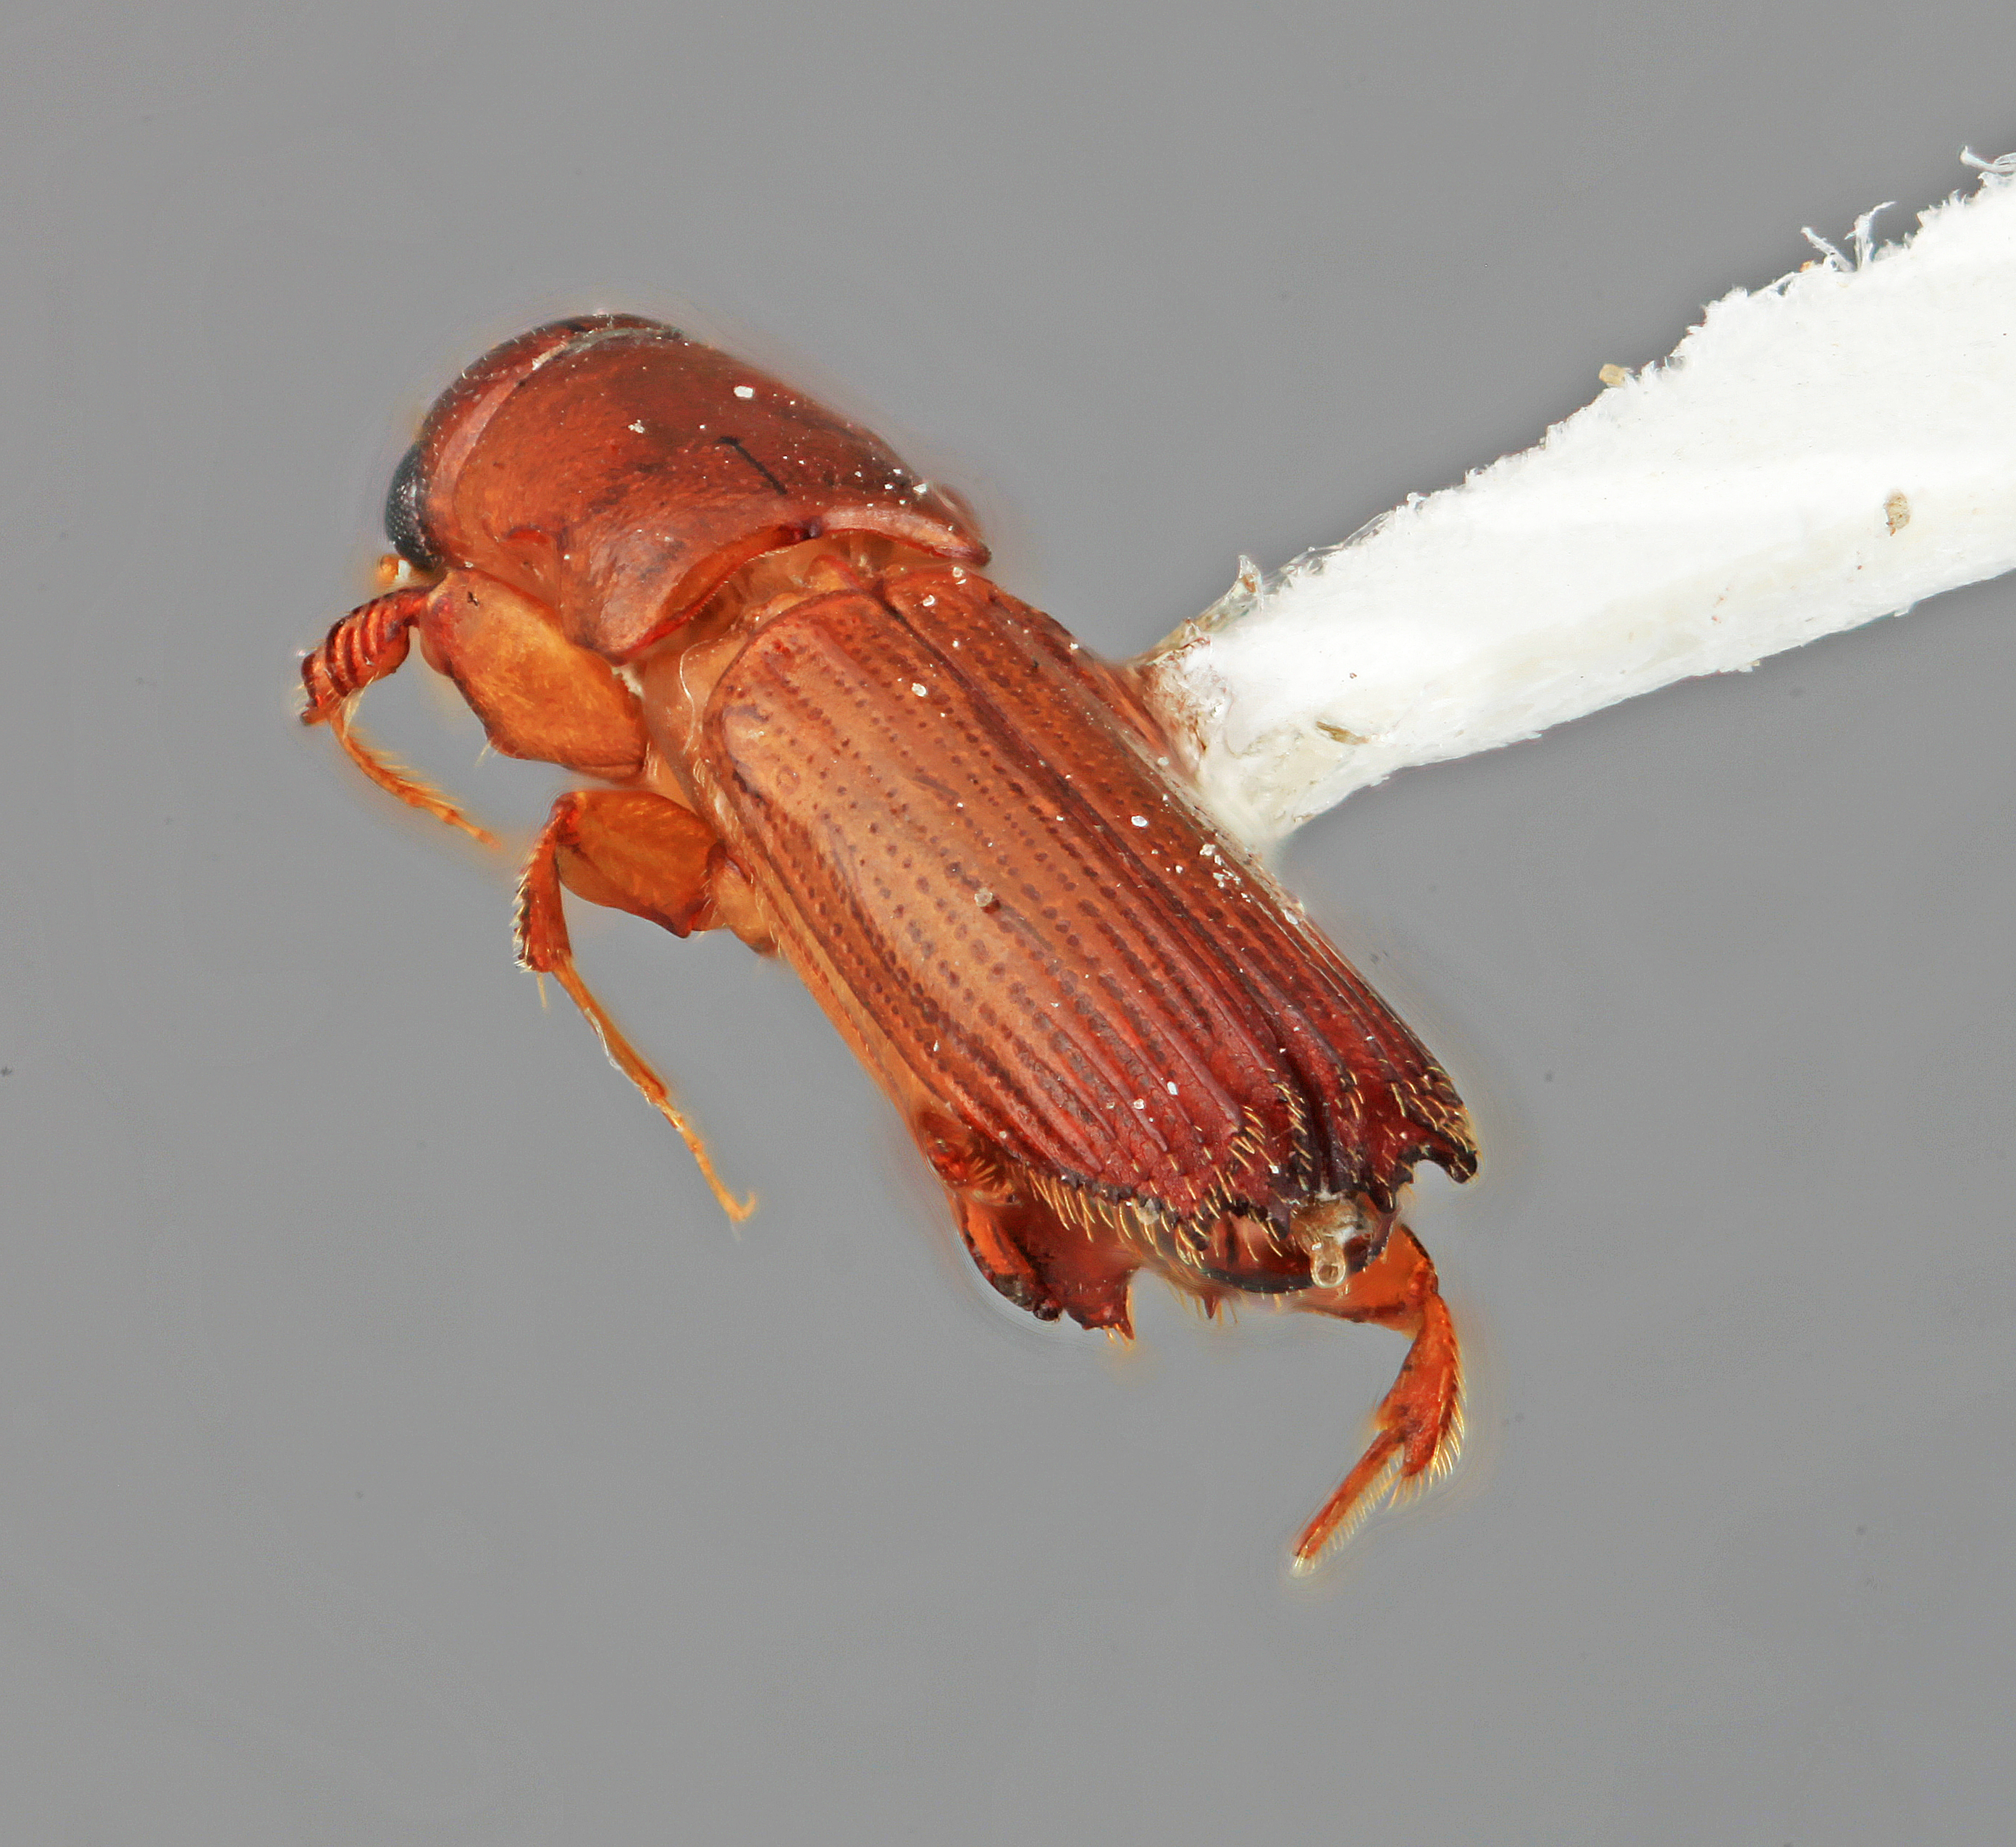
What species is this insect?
Platypus filaris
